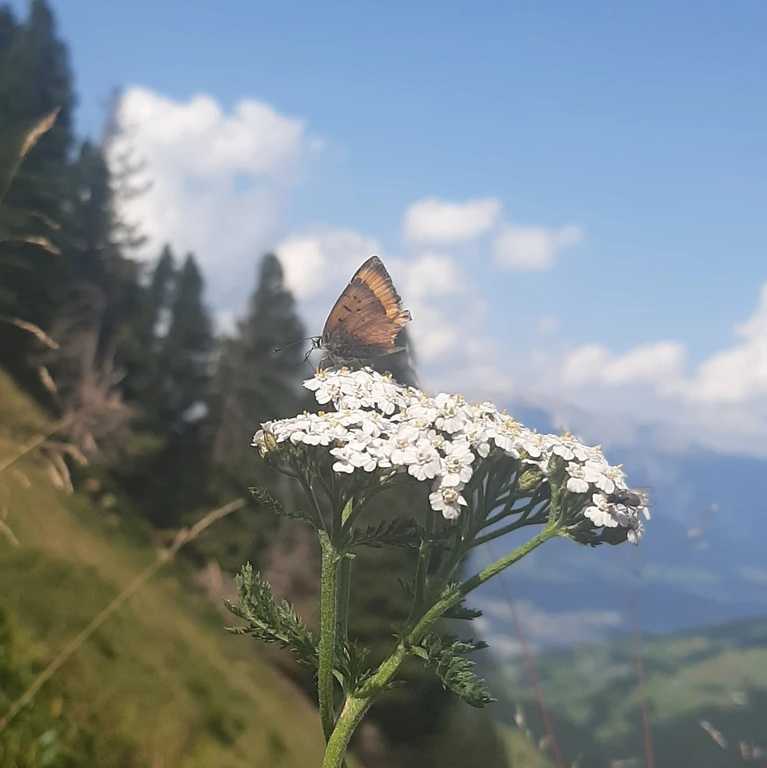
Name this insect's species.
Lycaena virgaureae
